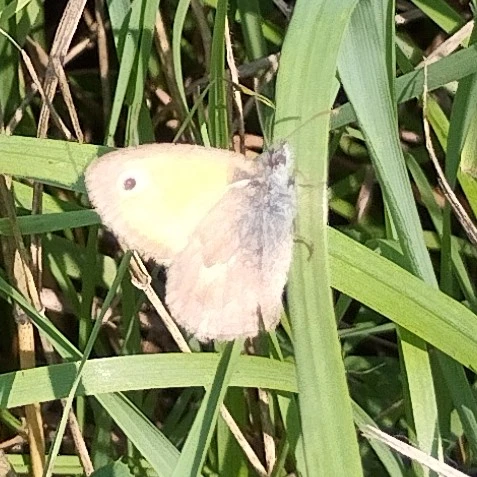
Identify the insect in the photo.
Coenonympha pamphilus
